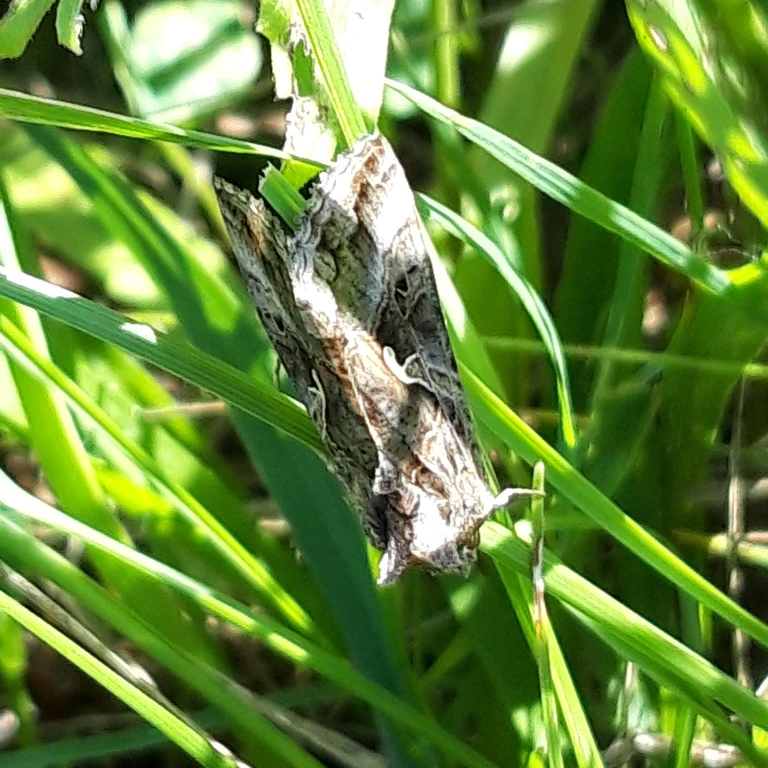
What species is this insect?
Autographa gamma
